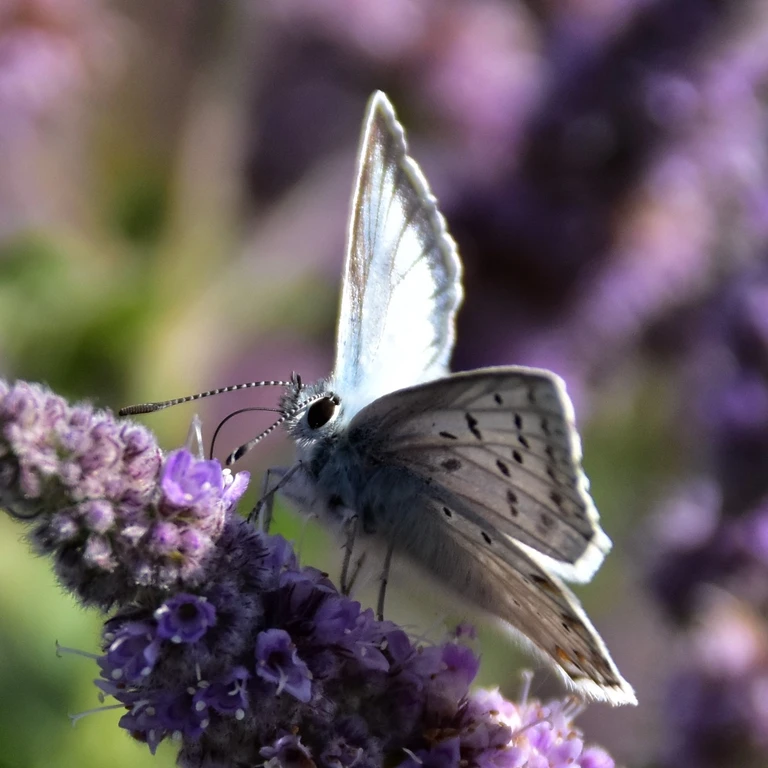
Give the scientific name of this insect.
Lysandra coridon
